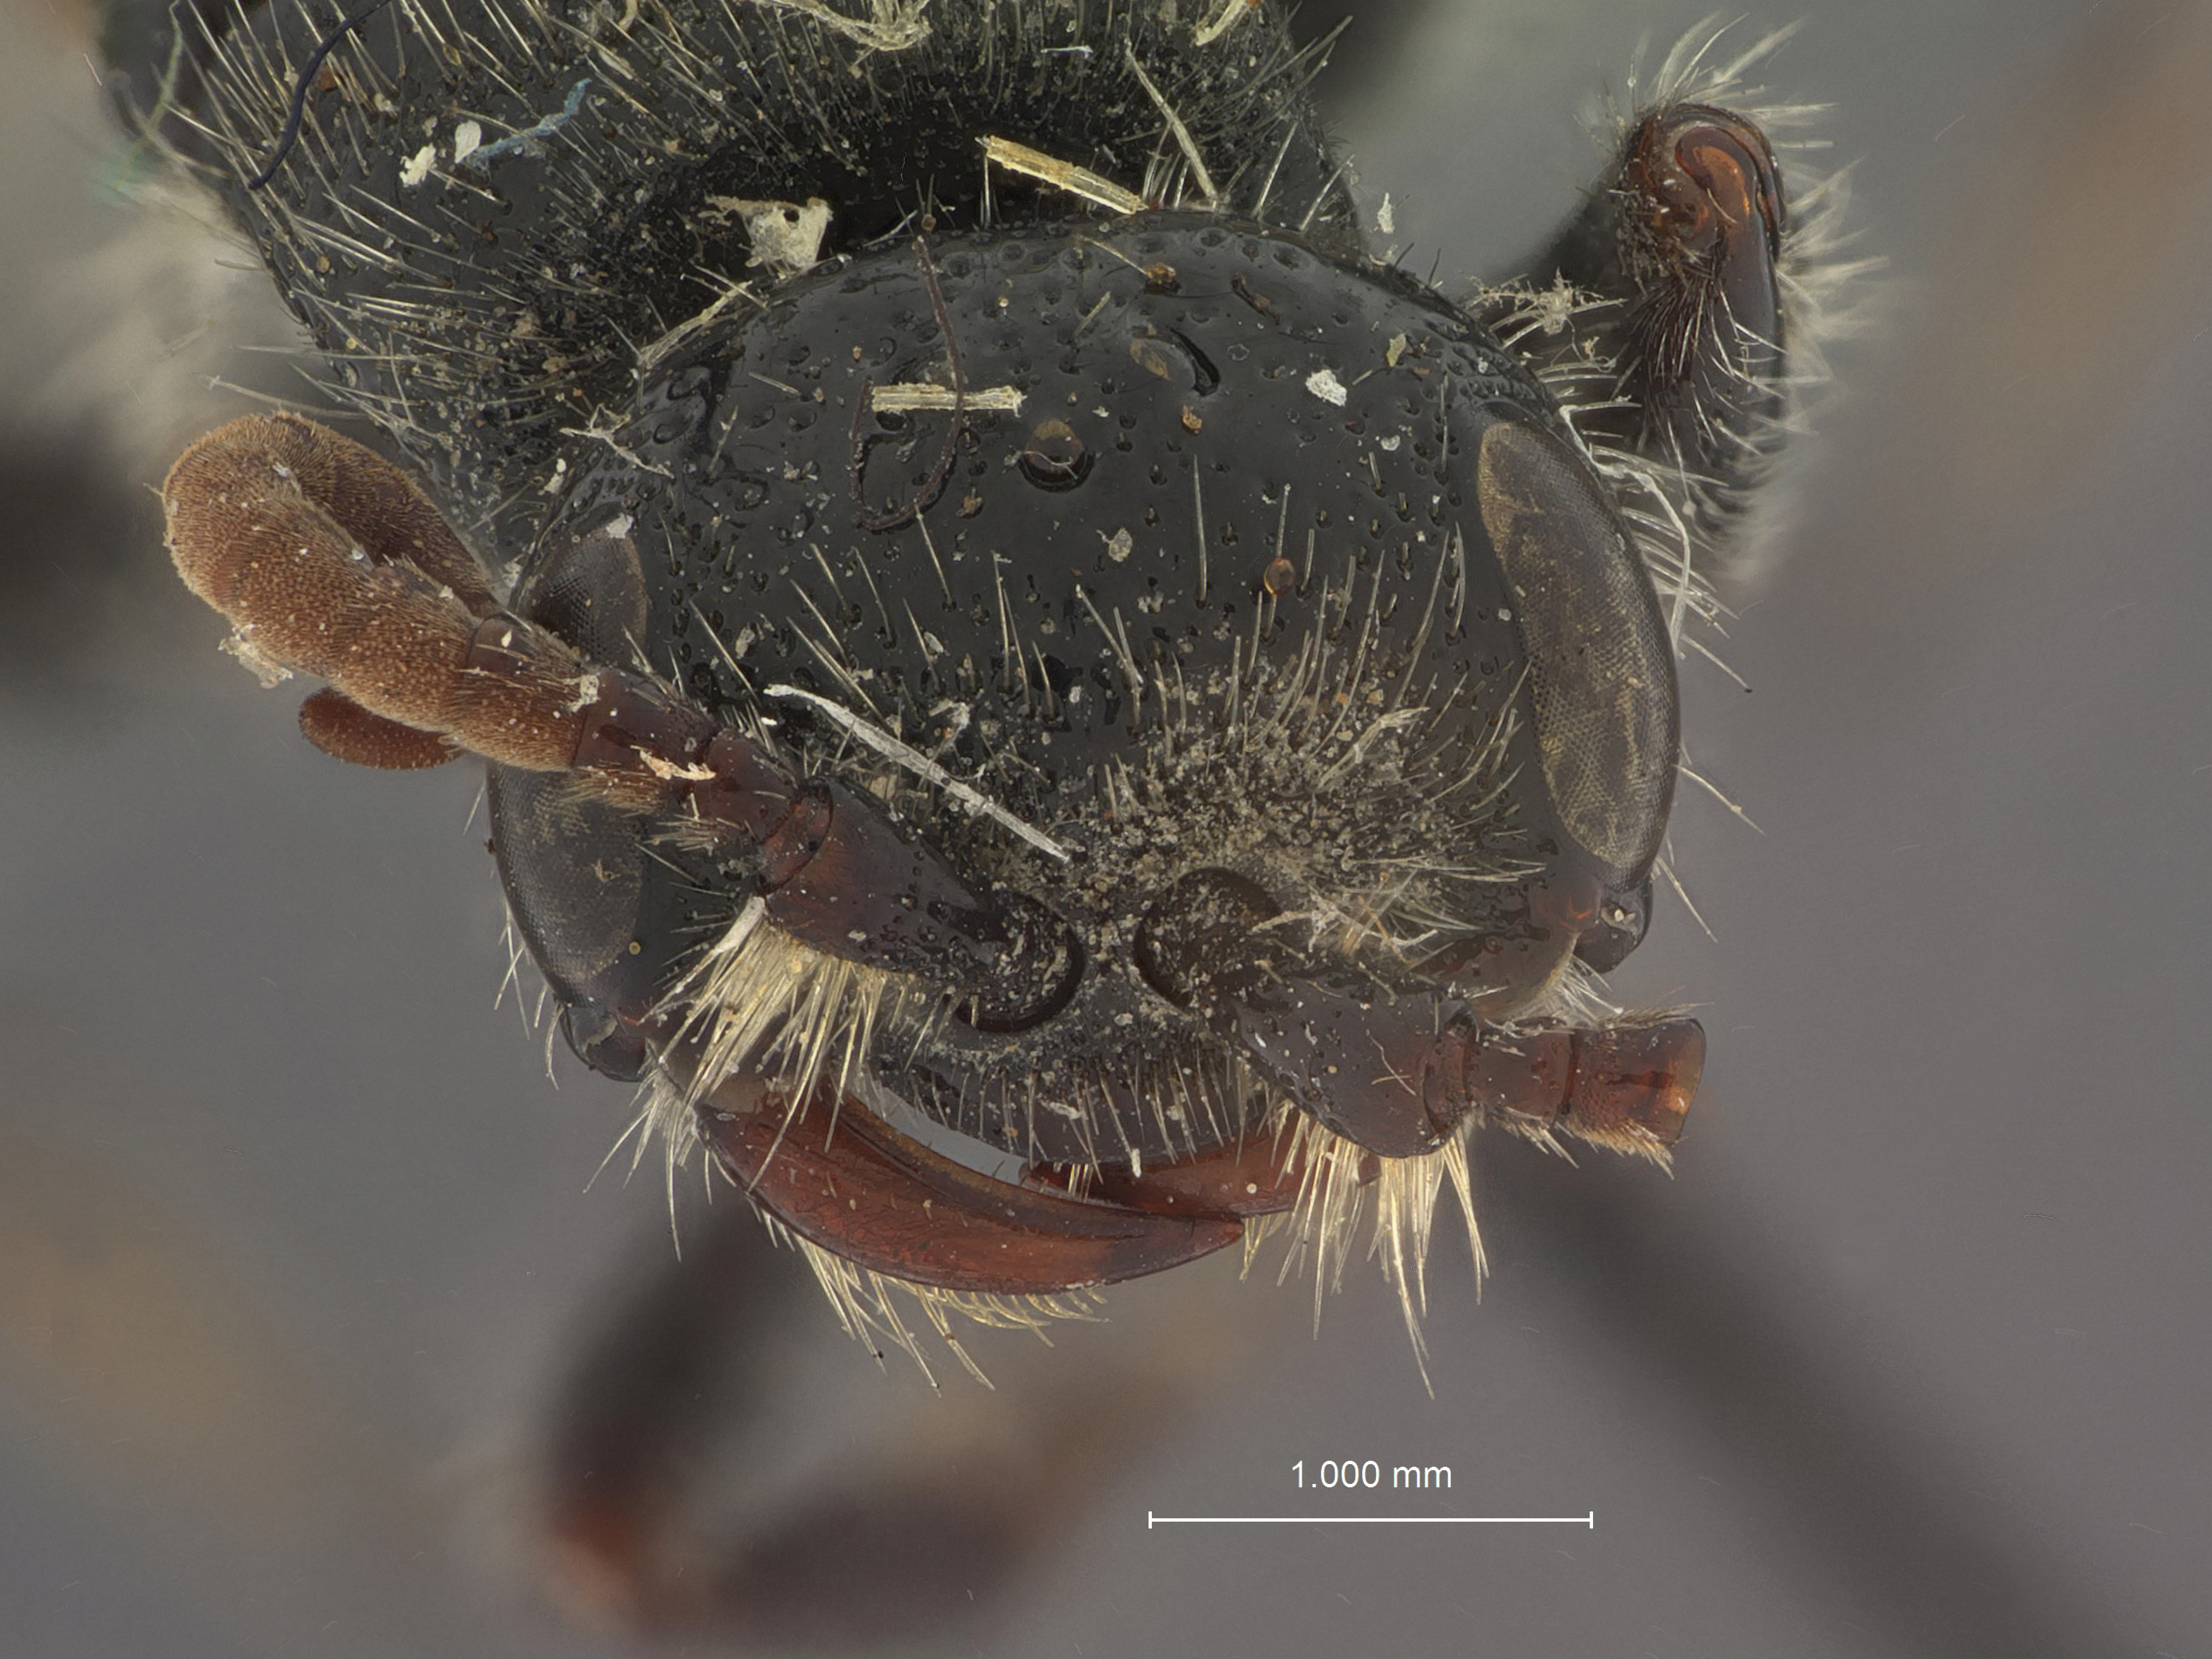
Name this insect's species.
Tiphia indisincta
